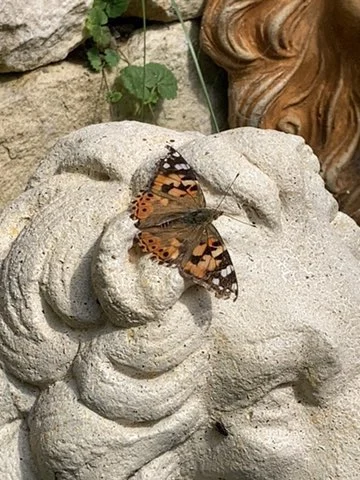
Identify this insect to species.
Vanessa cardui
